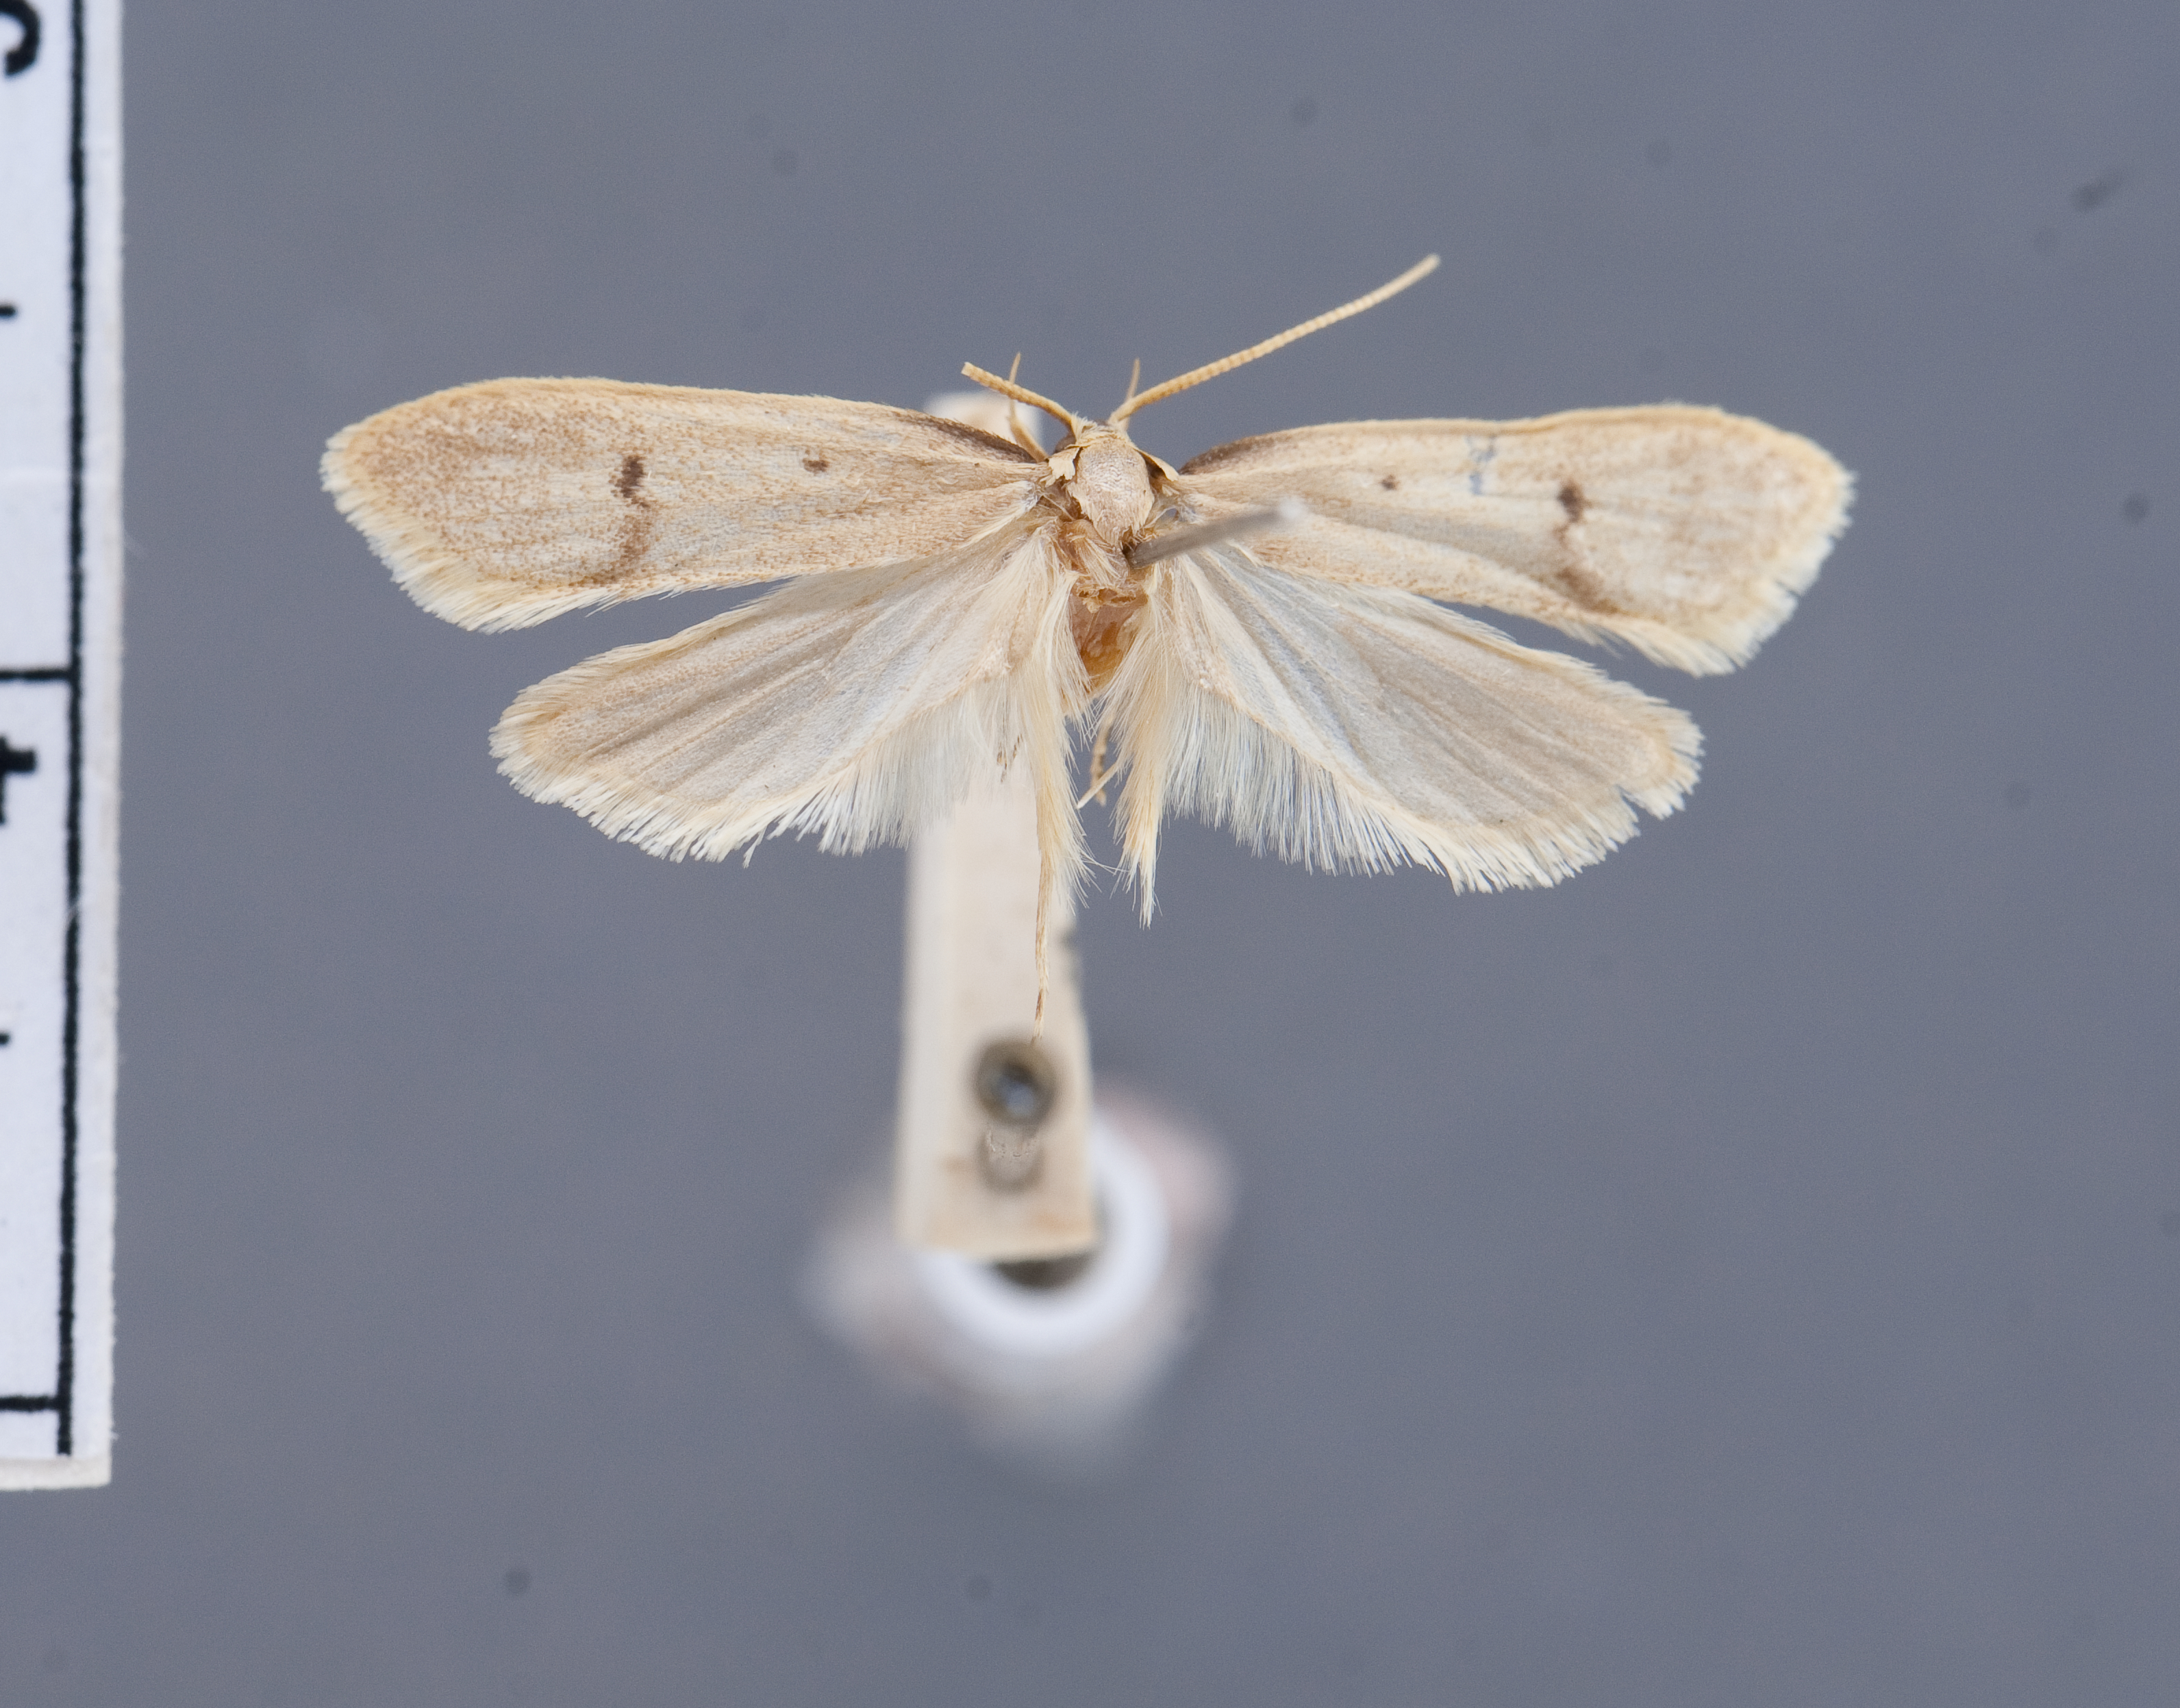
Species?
Lecithocera bimaculata
